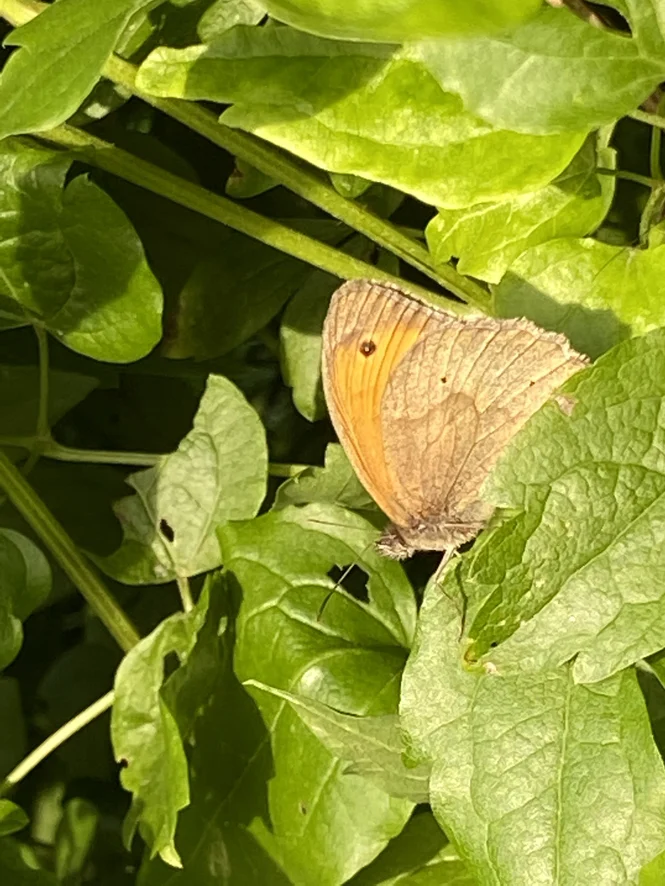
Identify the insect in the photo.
Maniola jurtina
